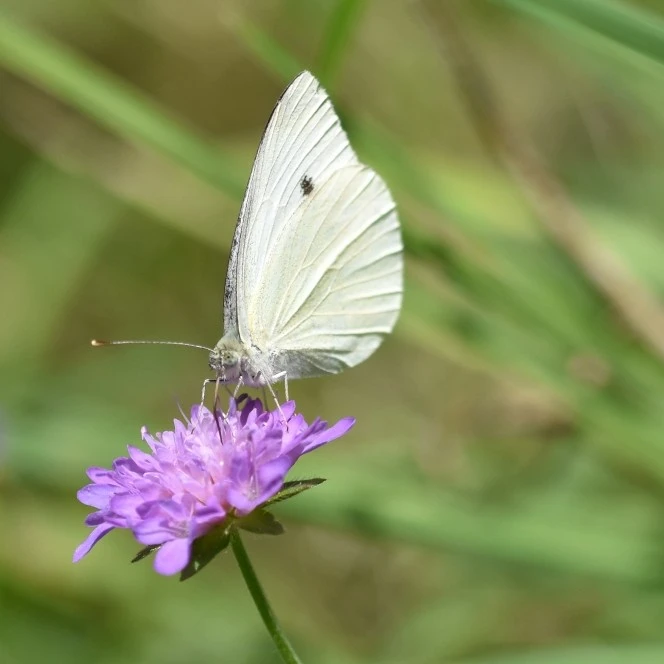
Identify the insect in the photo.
Pieris rapae
